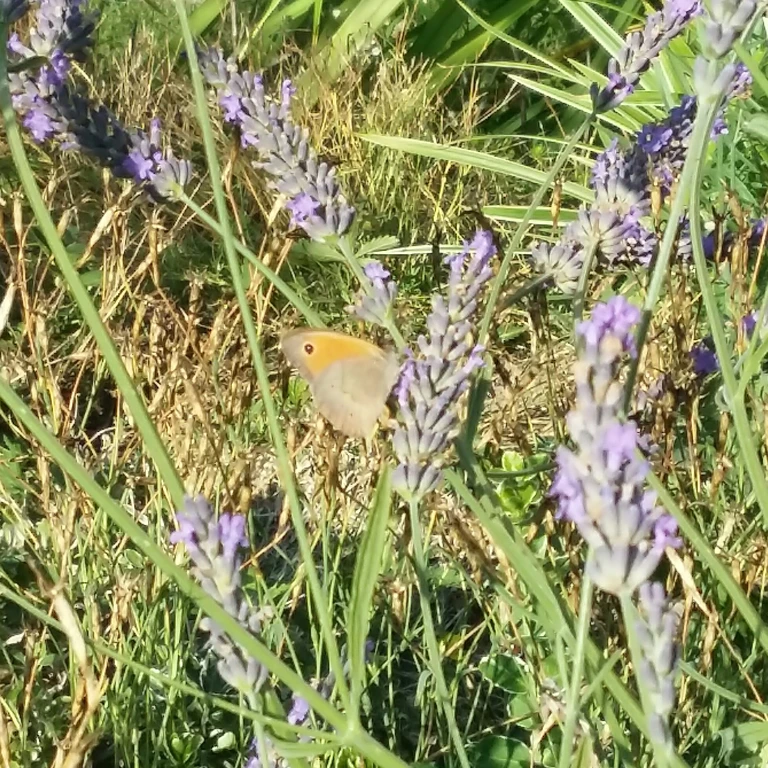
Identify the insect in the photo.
Maniola jurtina
